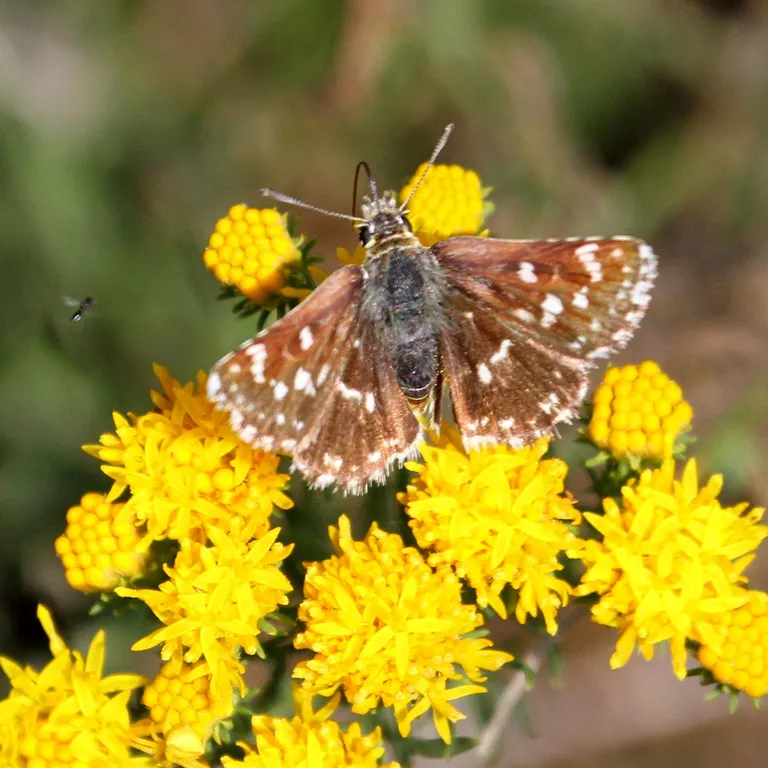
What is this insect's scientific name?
Spialia sertorius
